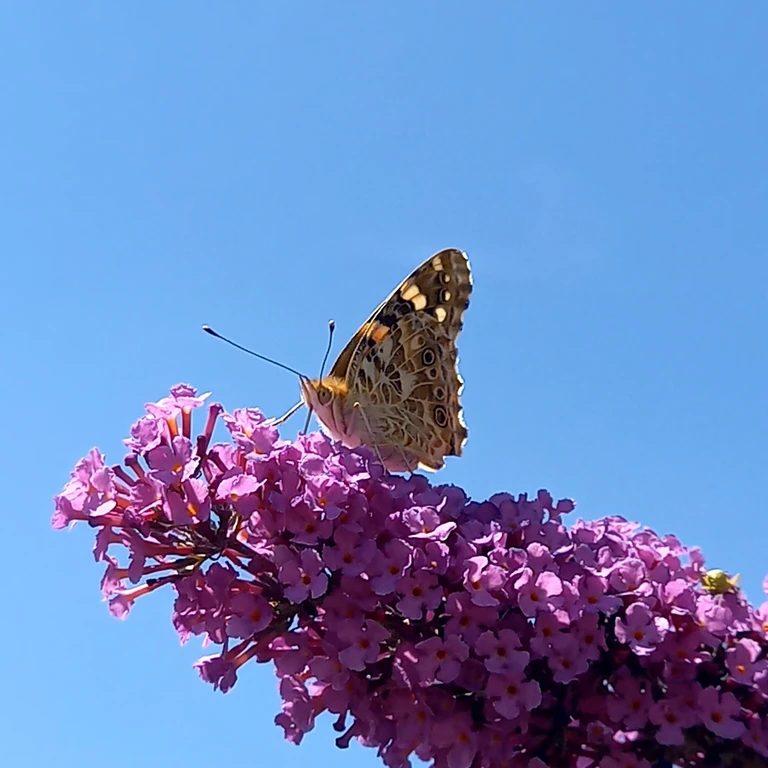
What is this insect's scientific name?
Vanessa cardui
